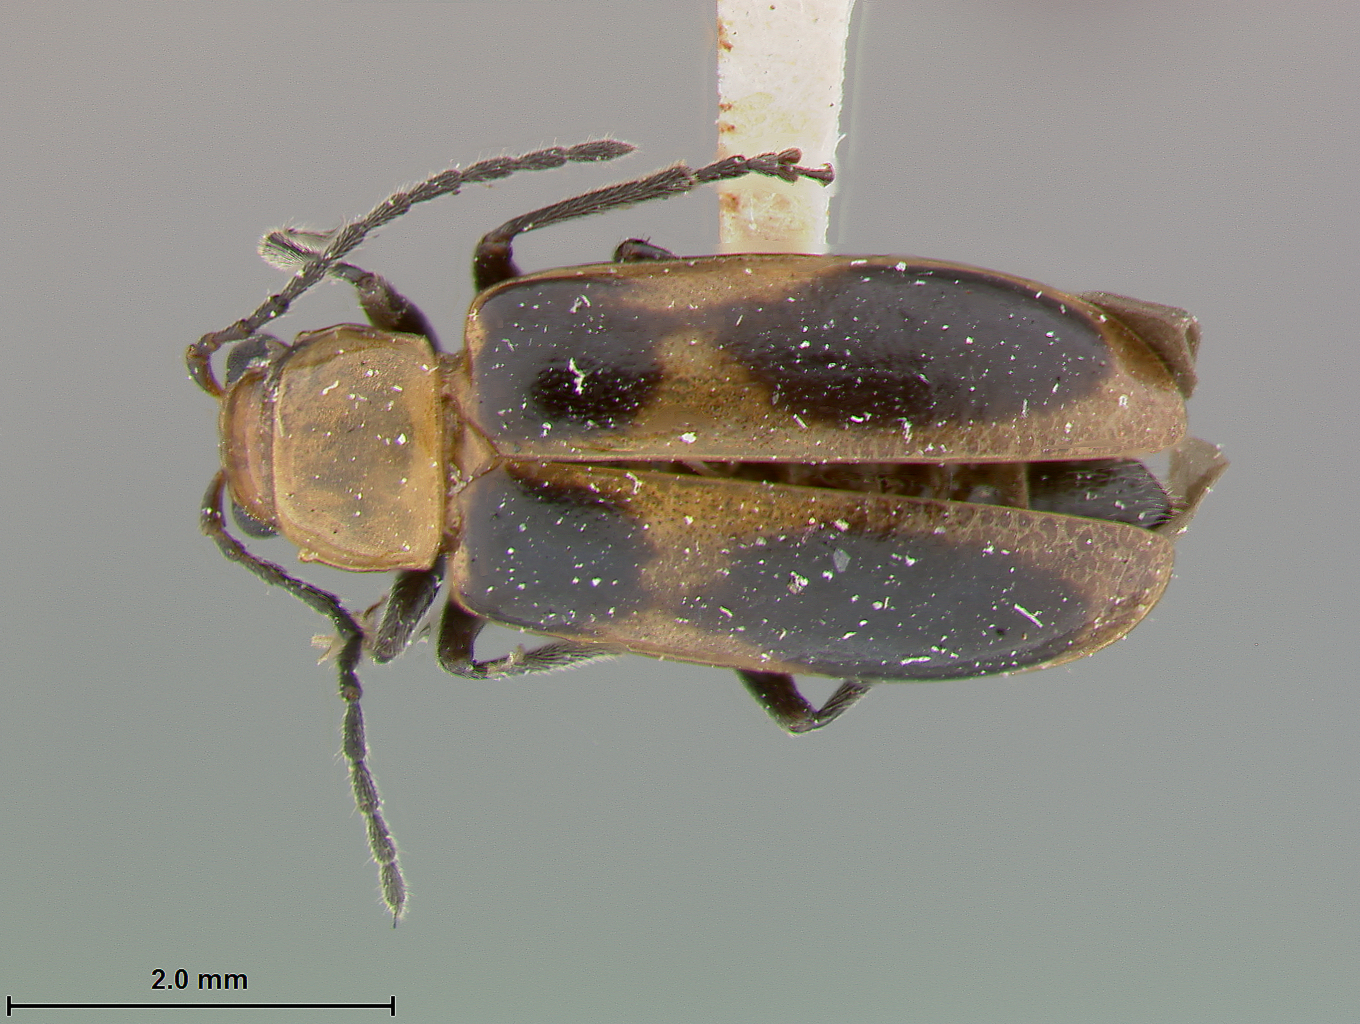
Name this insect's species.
Cneorane acaciae
